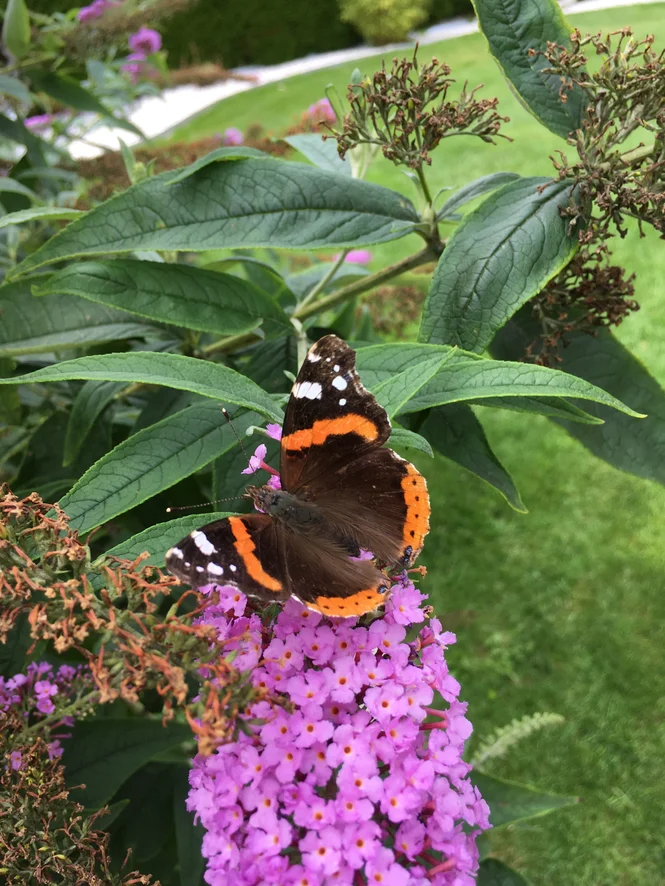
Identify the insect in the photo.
Vanessa atalanta
